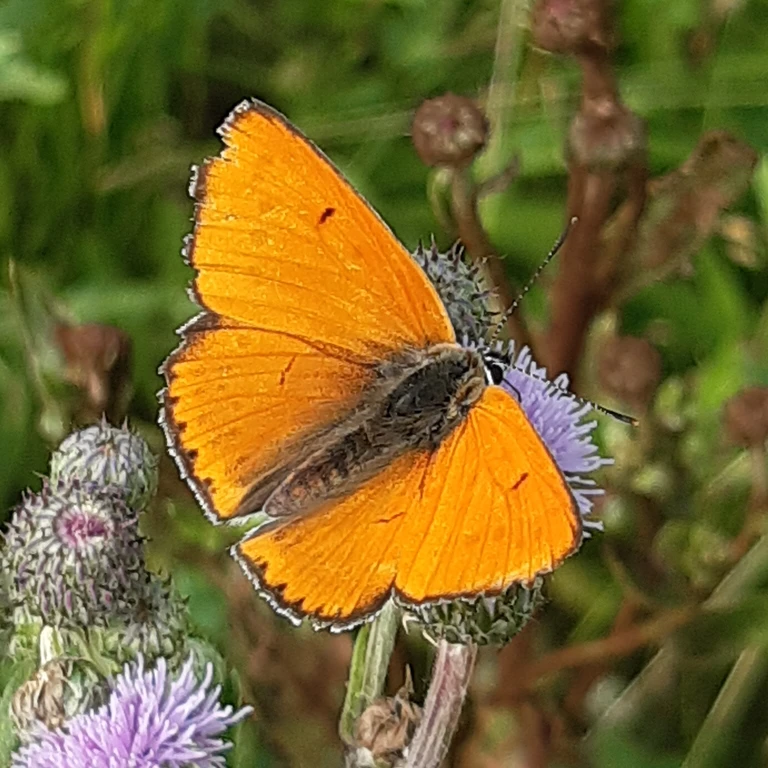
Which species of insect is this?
Lycaena dispar
